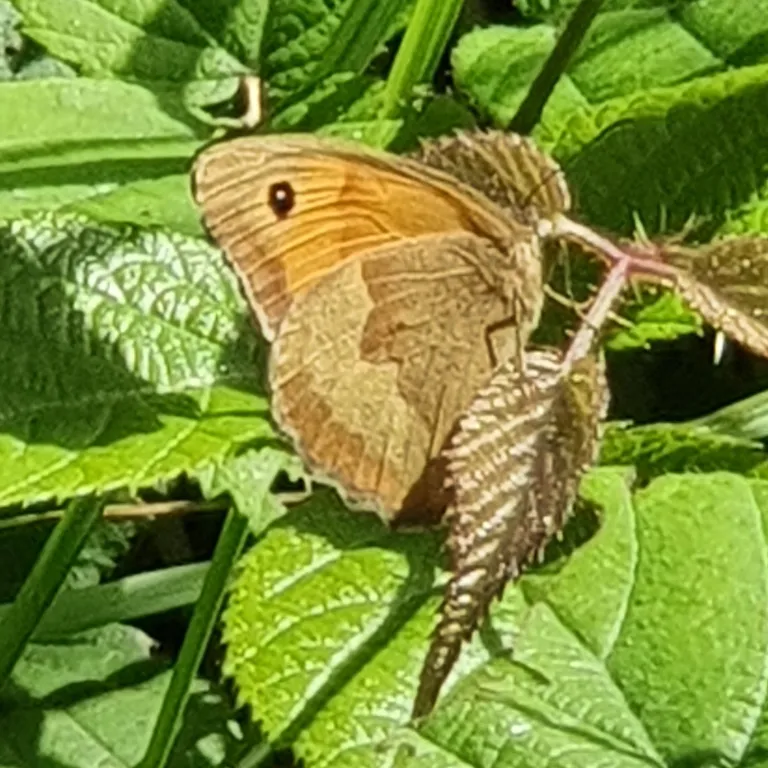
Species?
Maniola jurtina
